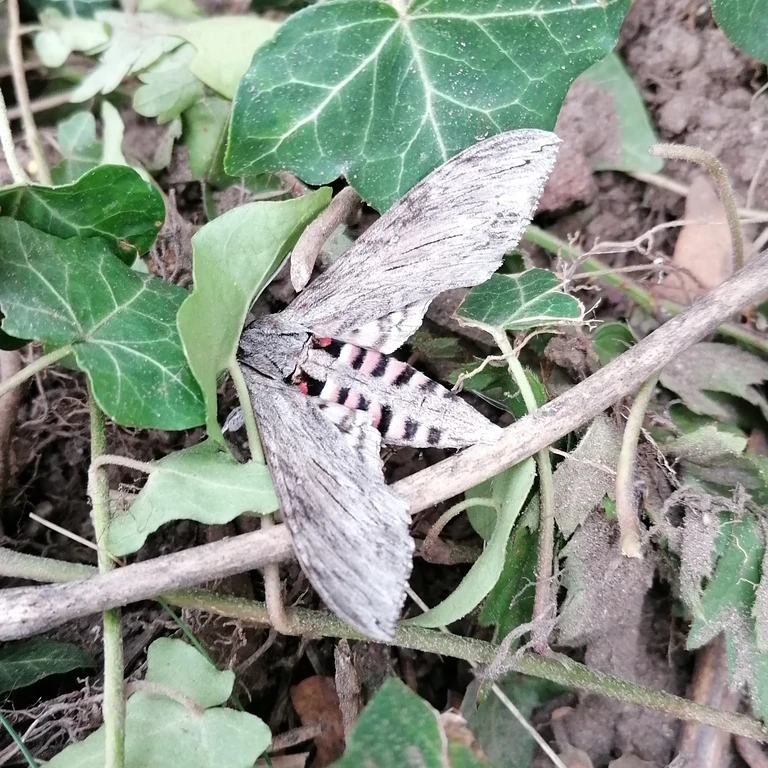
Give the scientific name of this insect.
Agrius convolvuli
